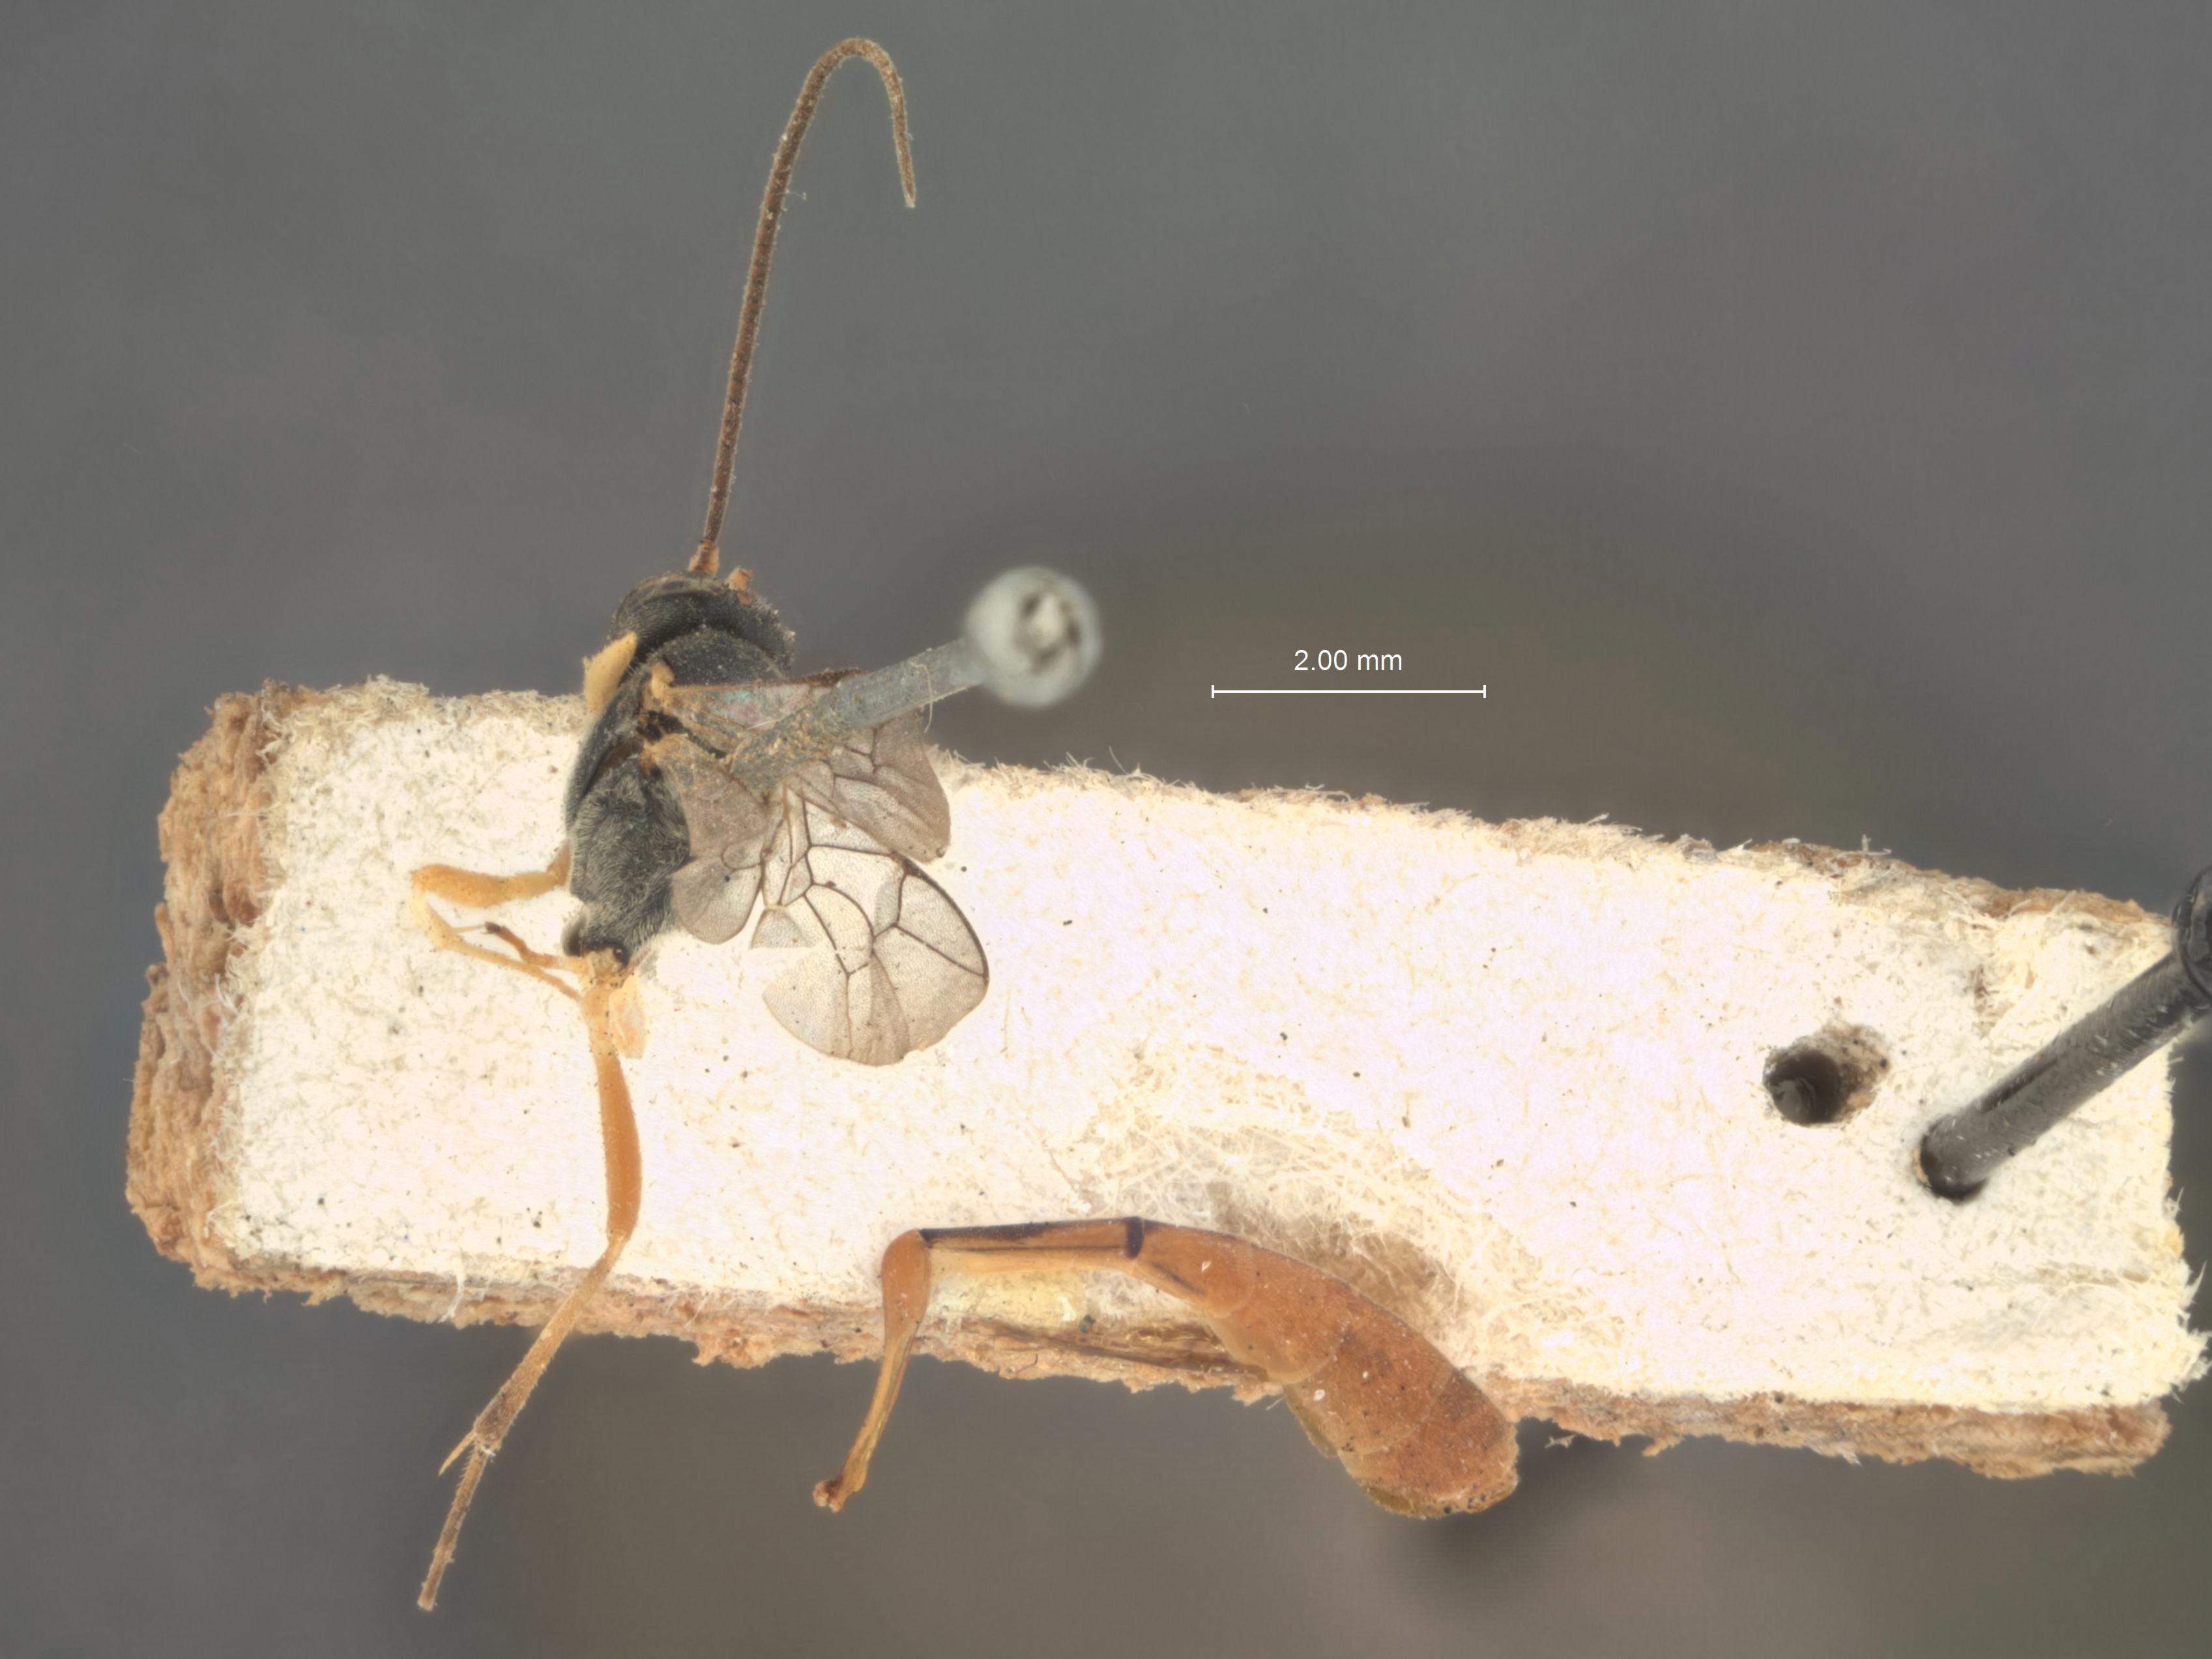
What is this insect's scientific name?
Zacharops narangae
